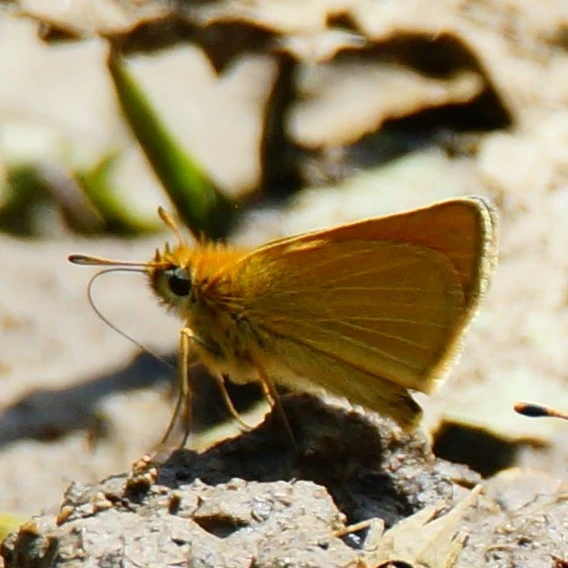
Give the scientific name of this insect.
Thymelicus sylvestris
